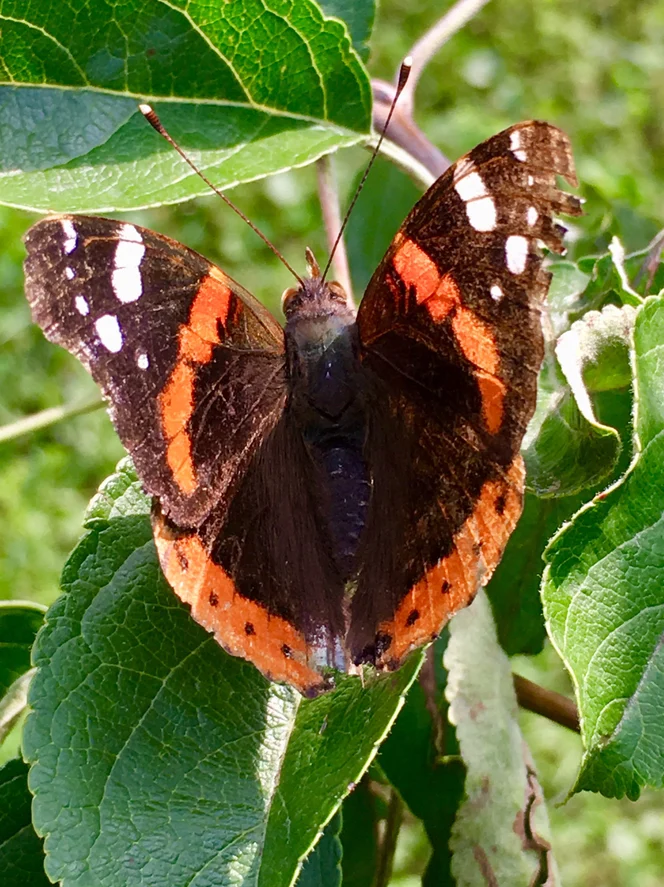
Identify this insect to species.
Vanessa atalanta
